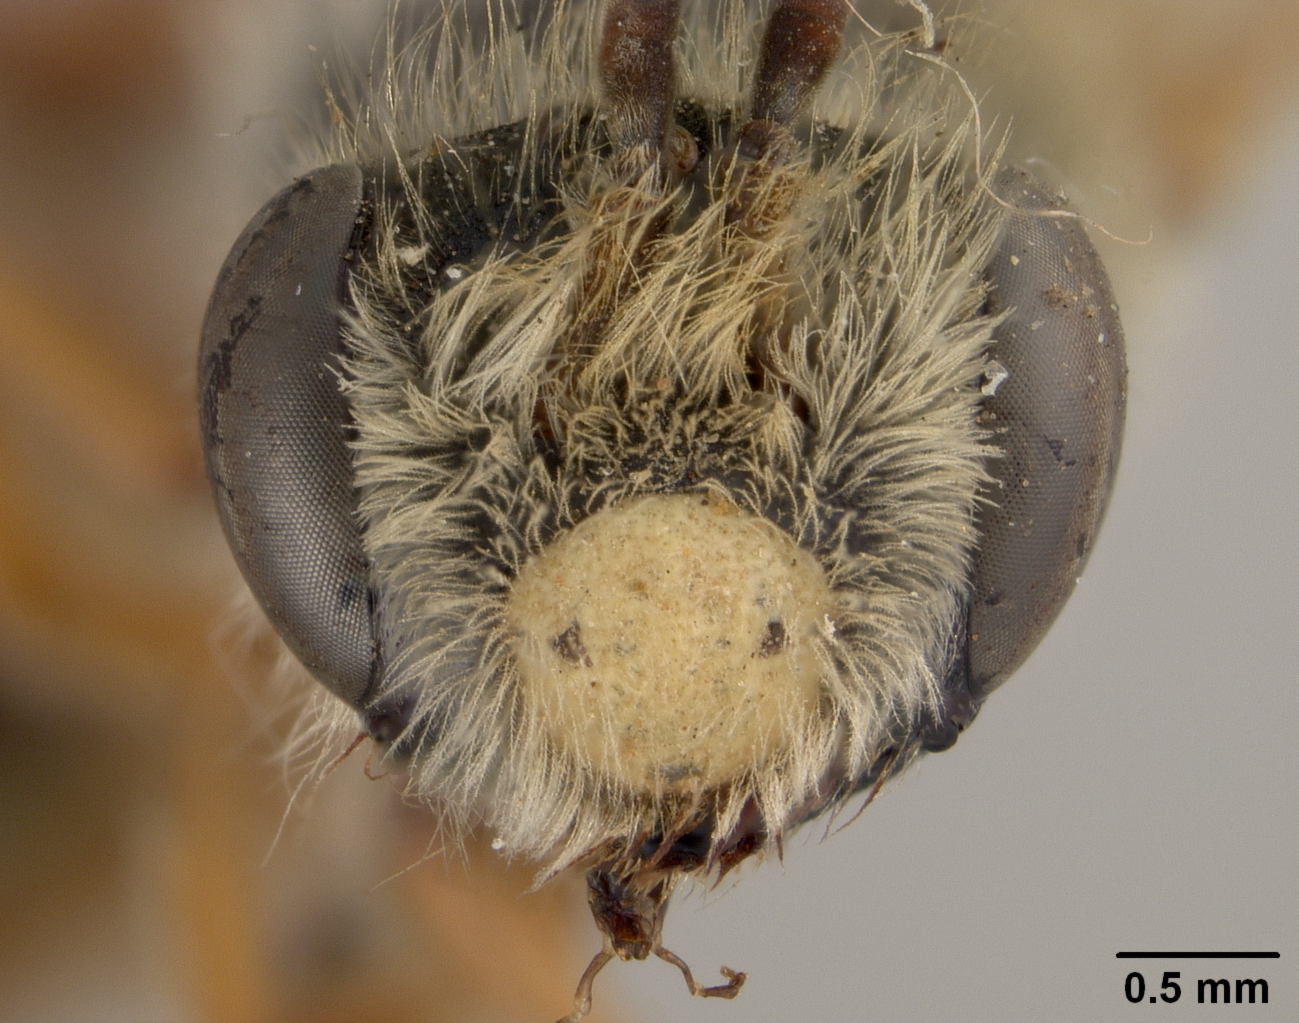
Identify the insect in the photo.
Andrena casadae
